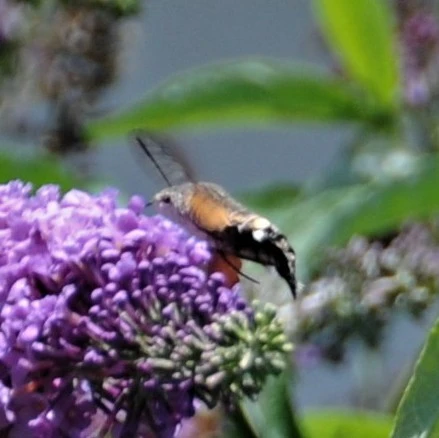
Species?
Macroglossum stellatarum
